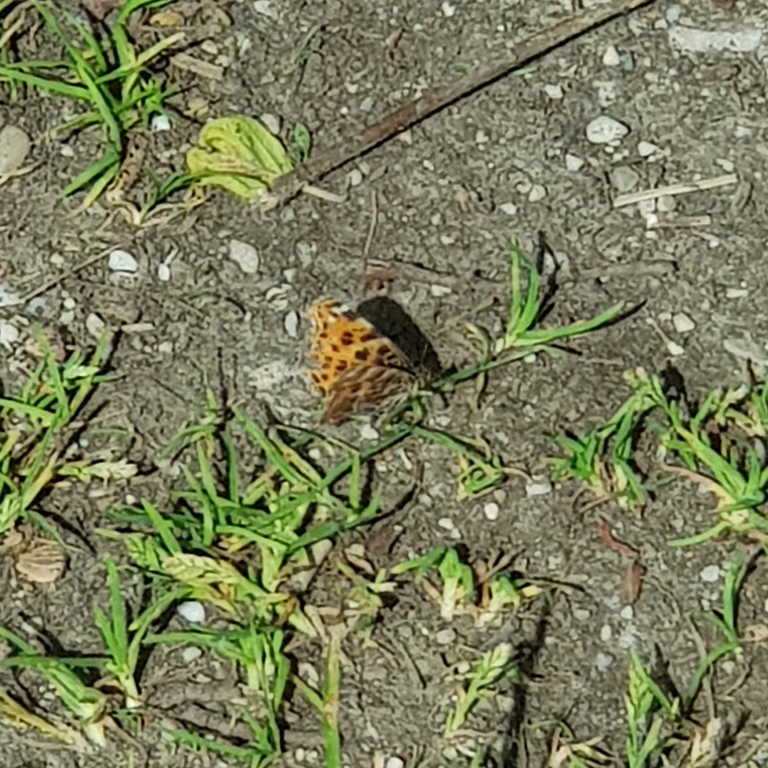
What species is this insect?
Araschnia levana
